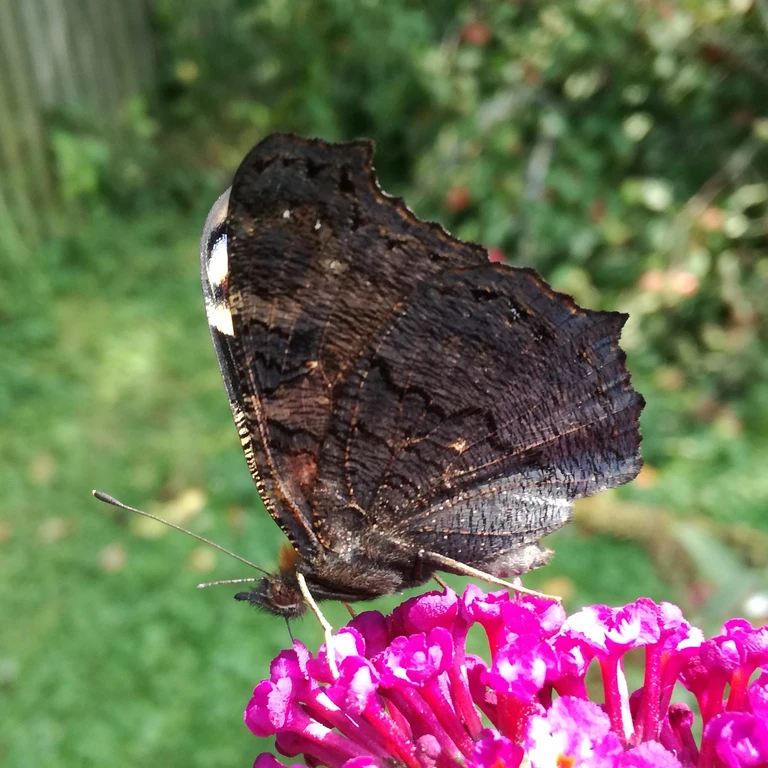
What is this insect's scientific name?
Aglais io
